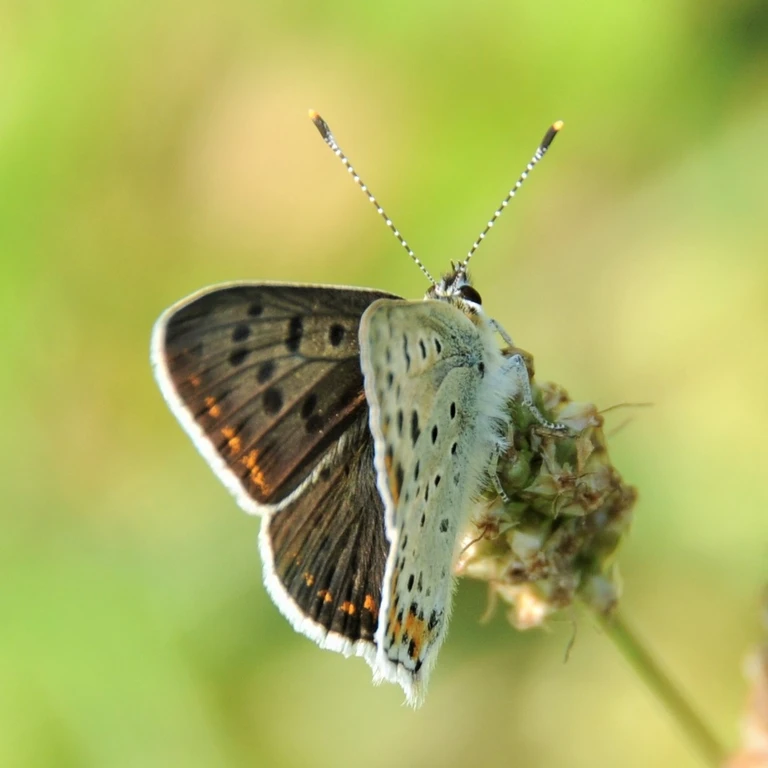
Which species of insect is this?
Lycaena tityrus (also Loweia tityrus)
